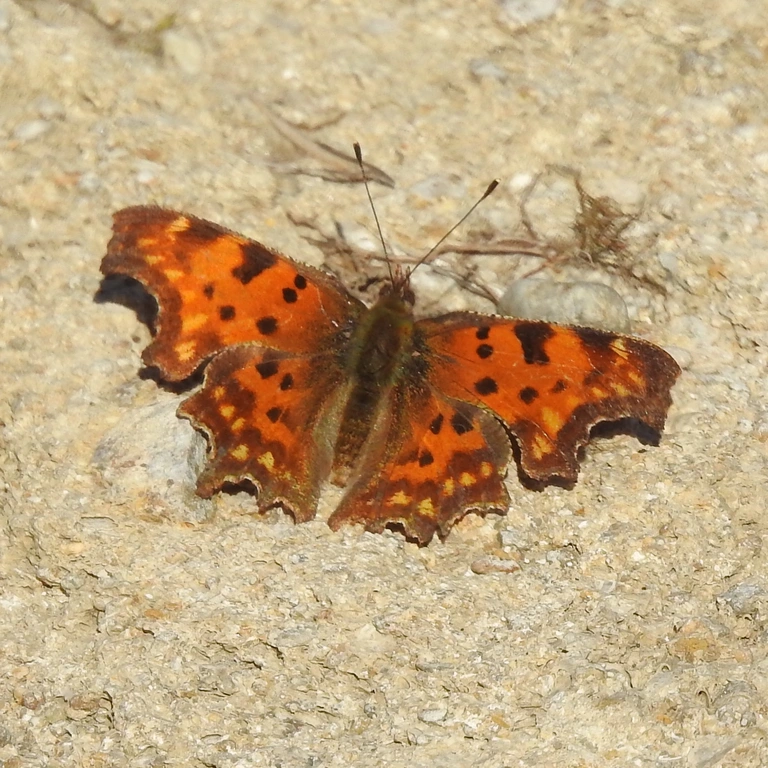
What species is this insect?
Polygonia c-album
